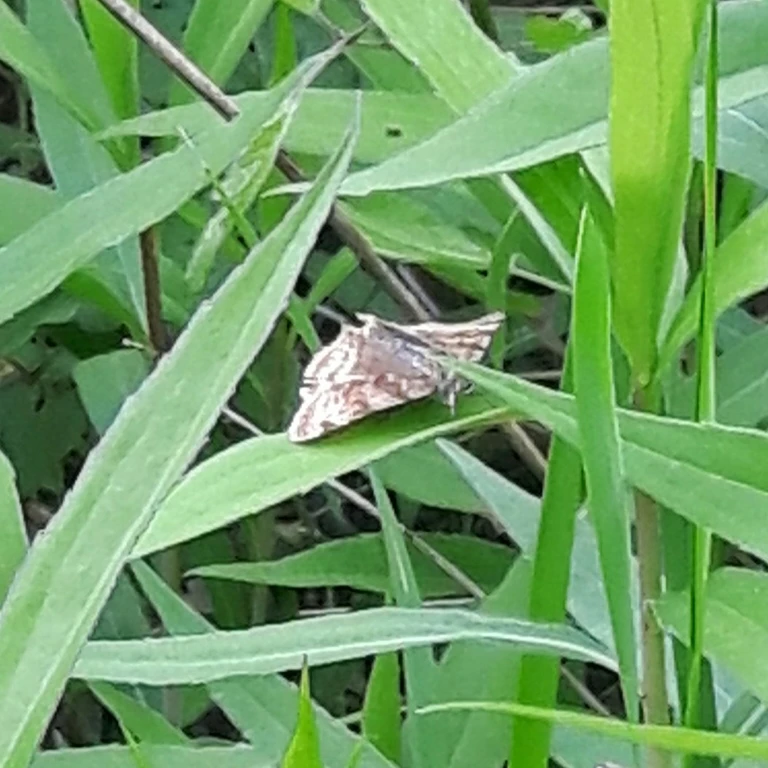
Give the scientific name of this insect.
Euclidia glyphica
